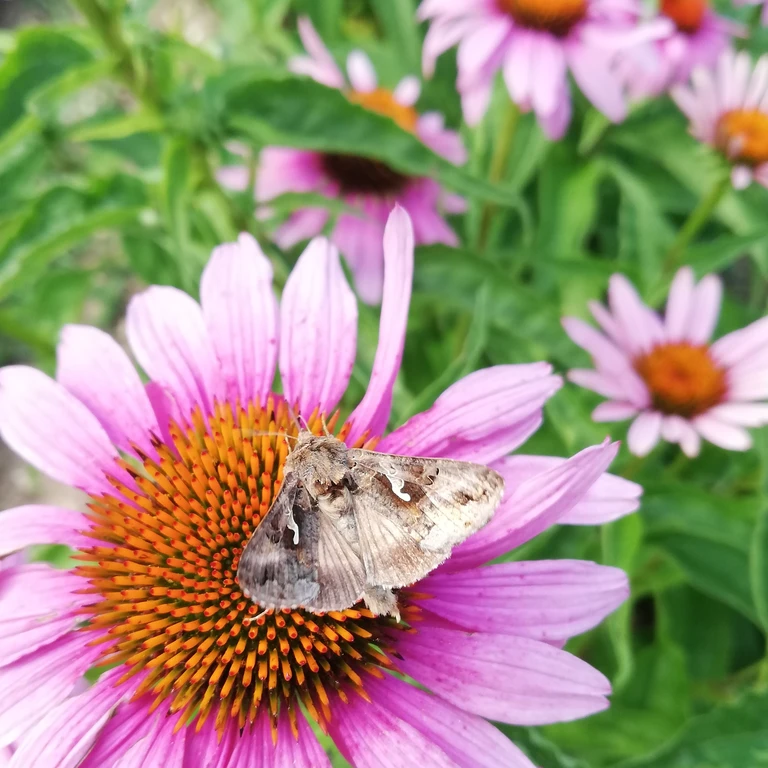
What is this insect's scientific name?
Autographa gamma
